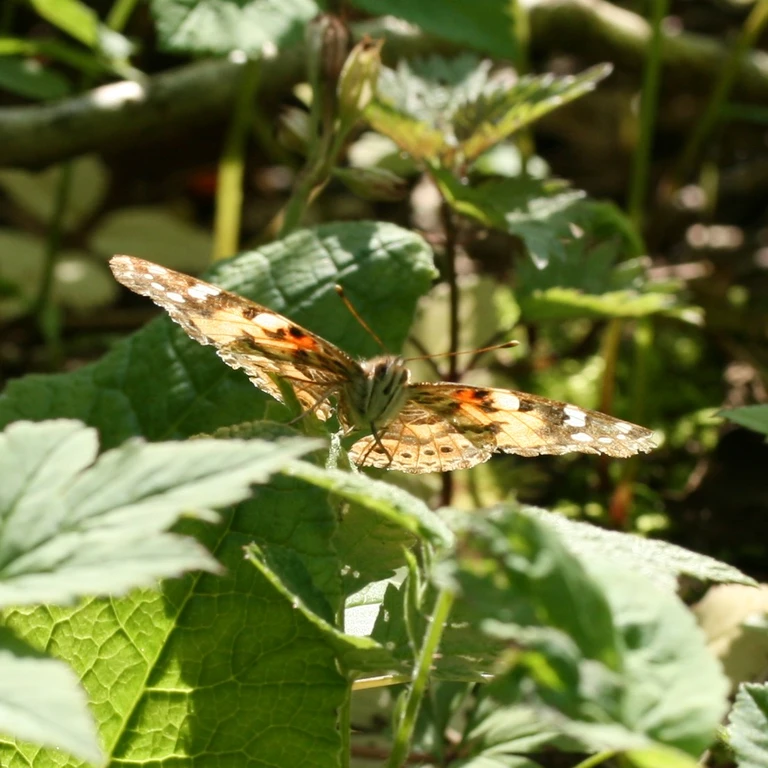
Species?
Vanessa cardui
